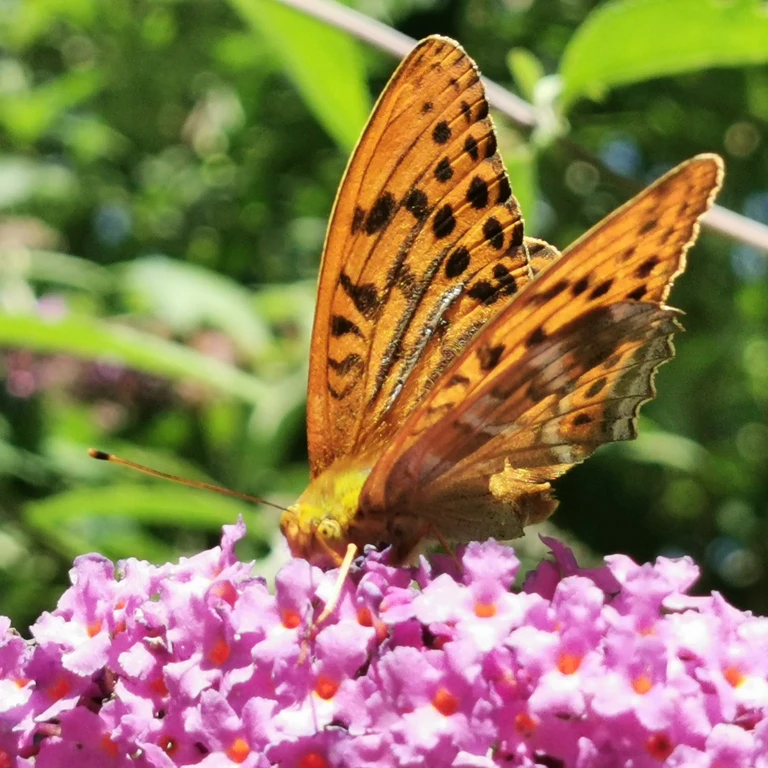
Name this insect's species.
Argynnis paphia
